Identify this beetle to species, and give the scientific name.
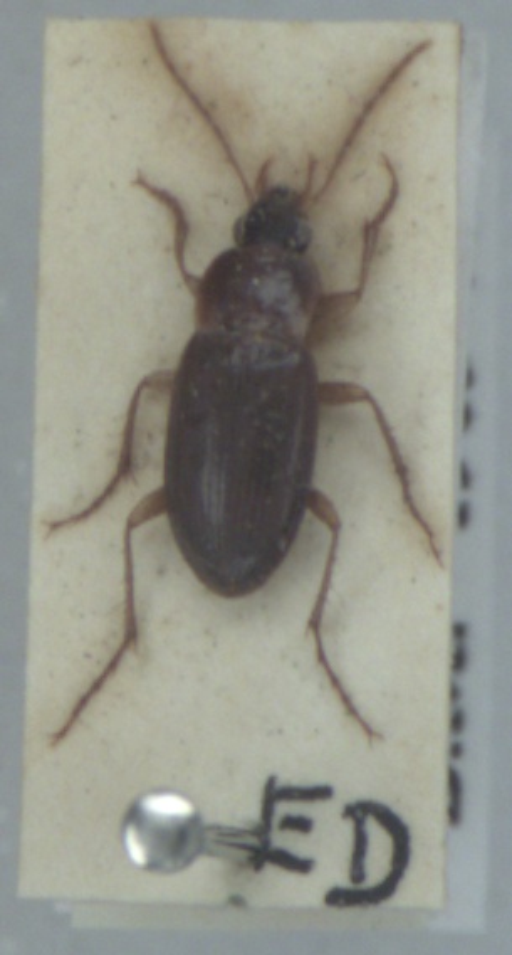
Calathus mollis
